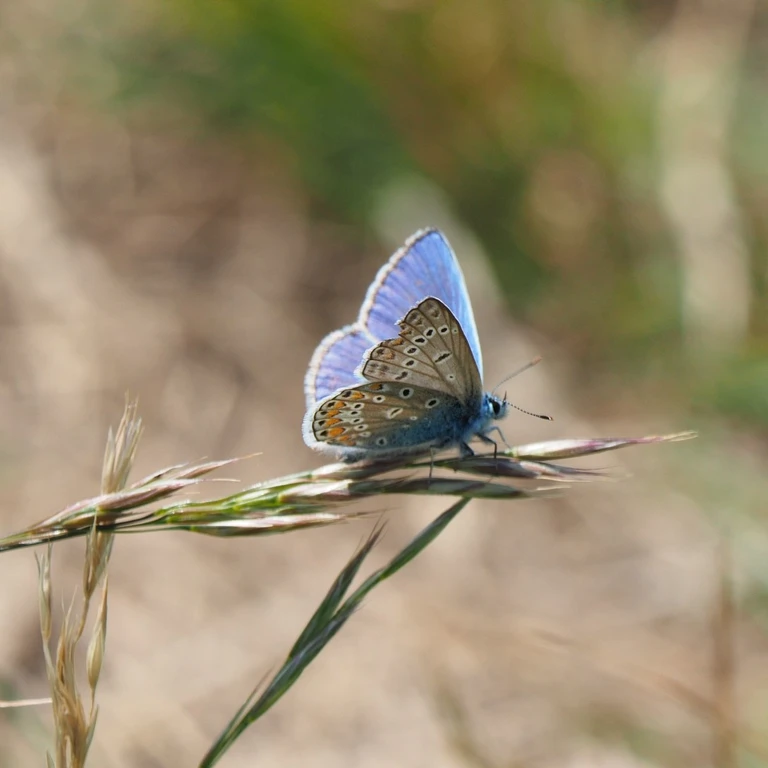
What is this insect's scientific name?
Polyommatus icarus
